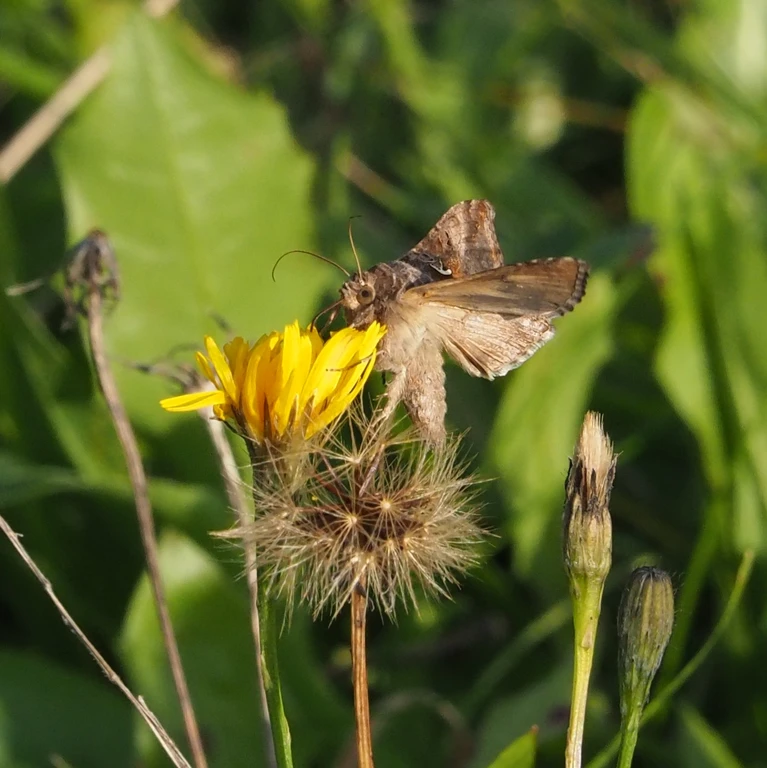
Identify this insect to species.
Autographa gamma
